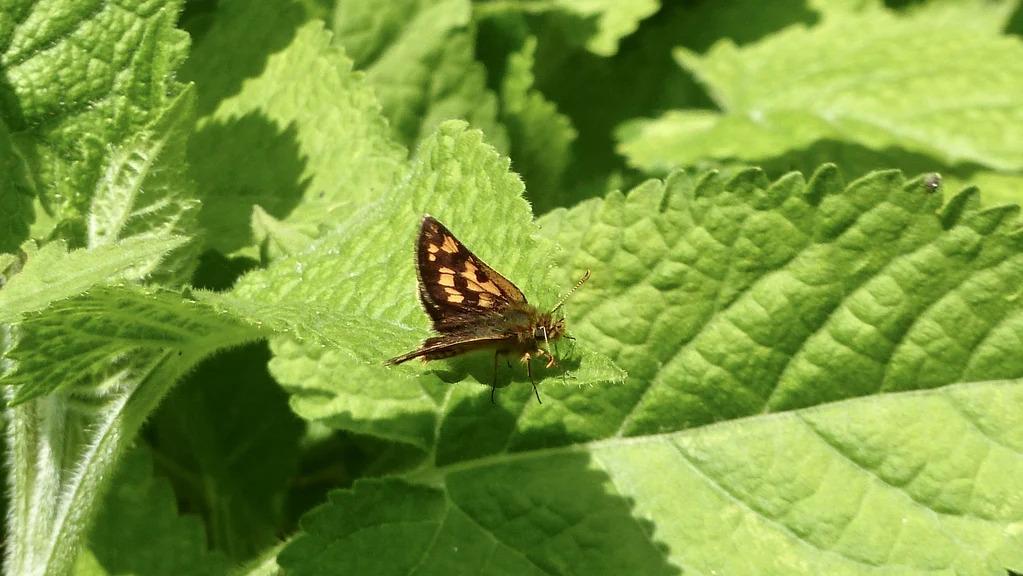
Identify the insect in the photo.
Carterocephalus palaemon
